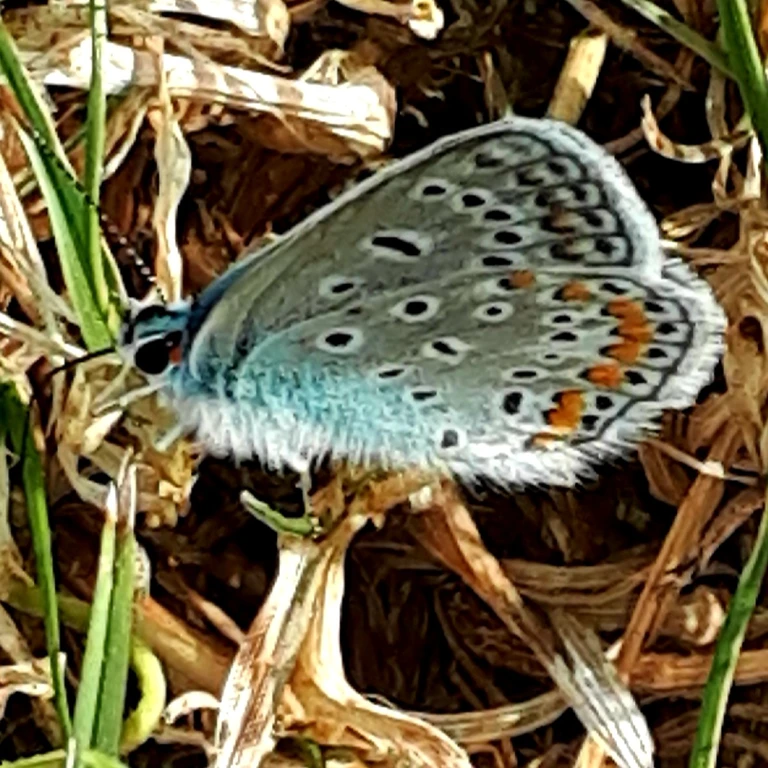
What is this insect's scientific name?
Polyommatus icarus
